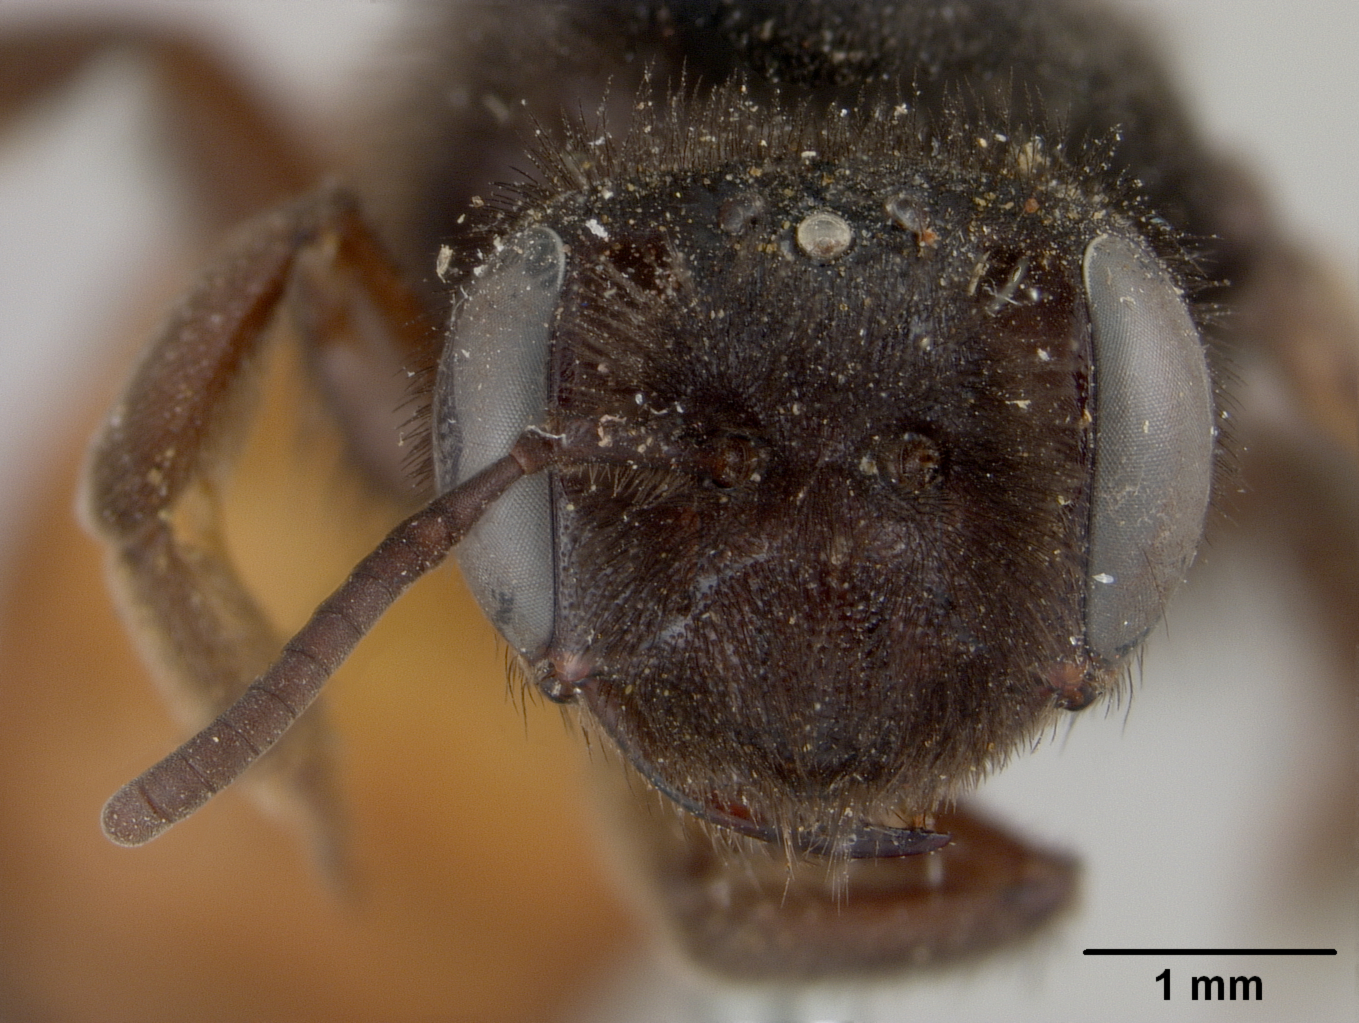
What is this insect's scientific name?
Andrena prima
